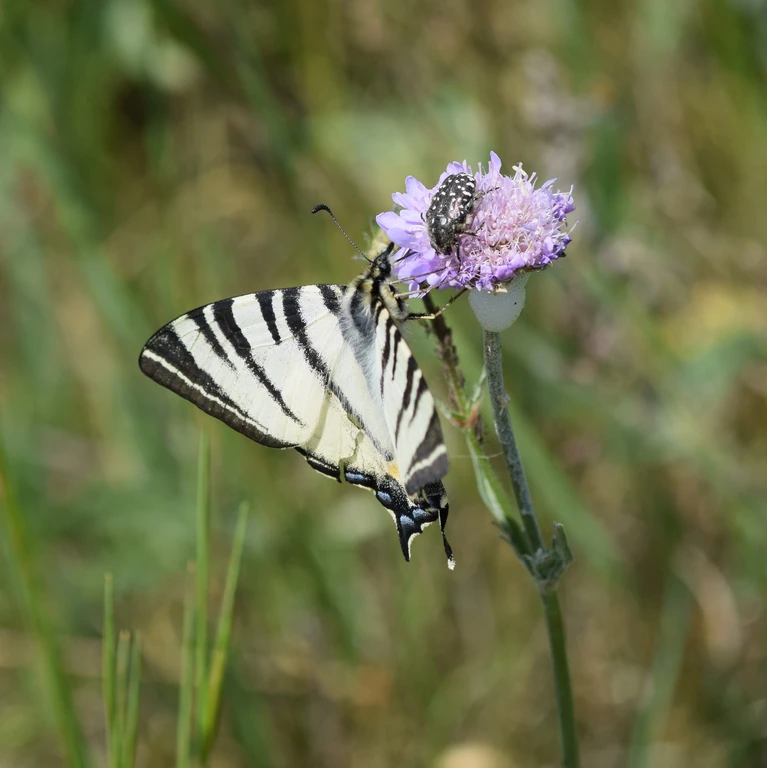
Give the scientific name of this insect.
Iphiclides podalirius
